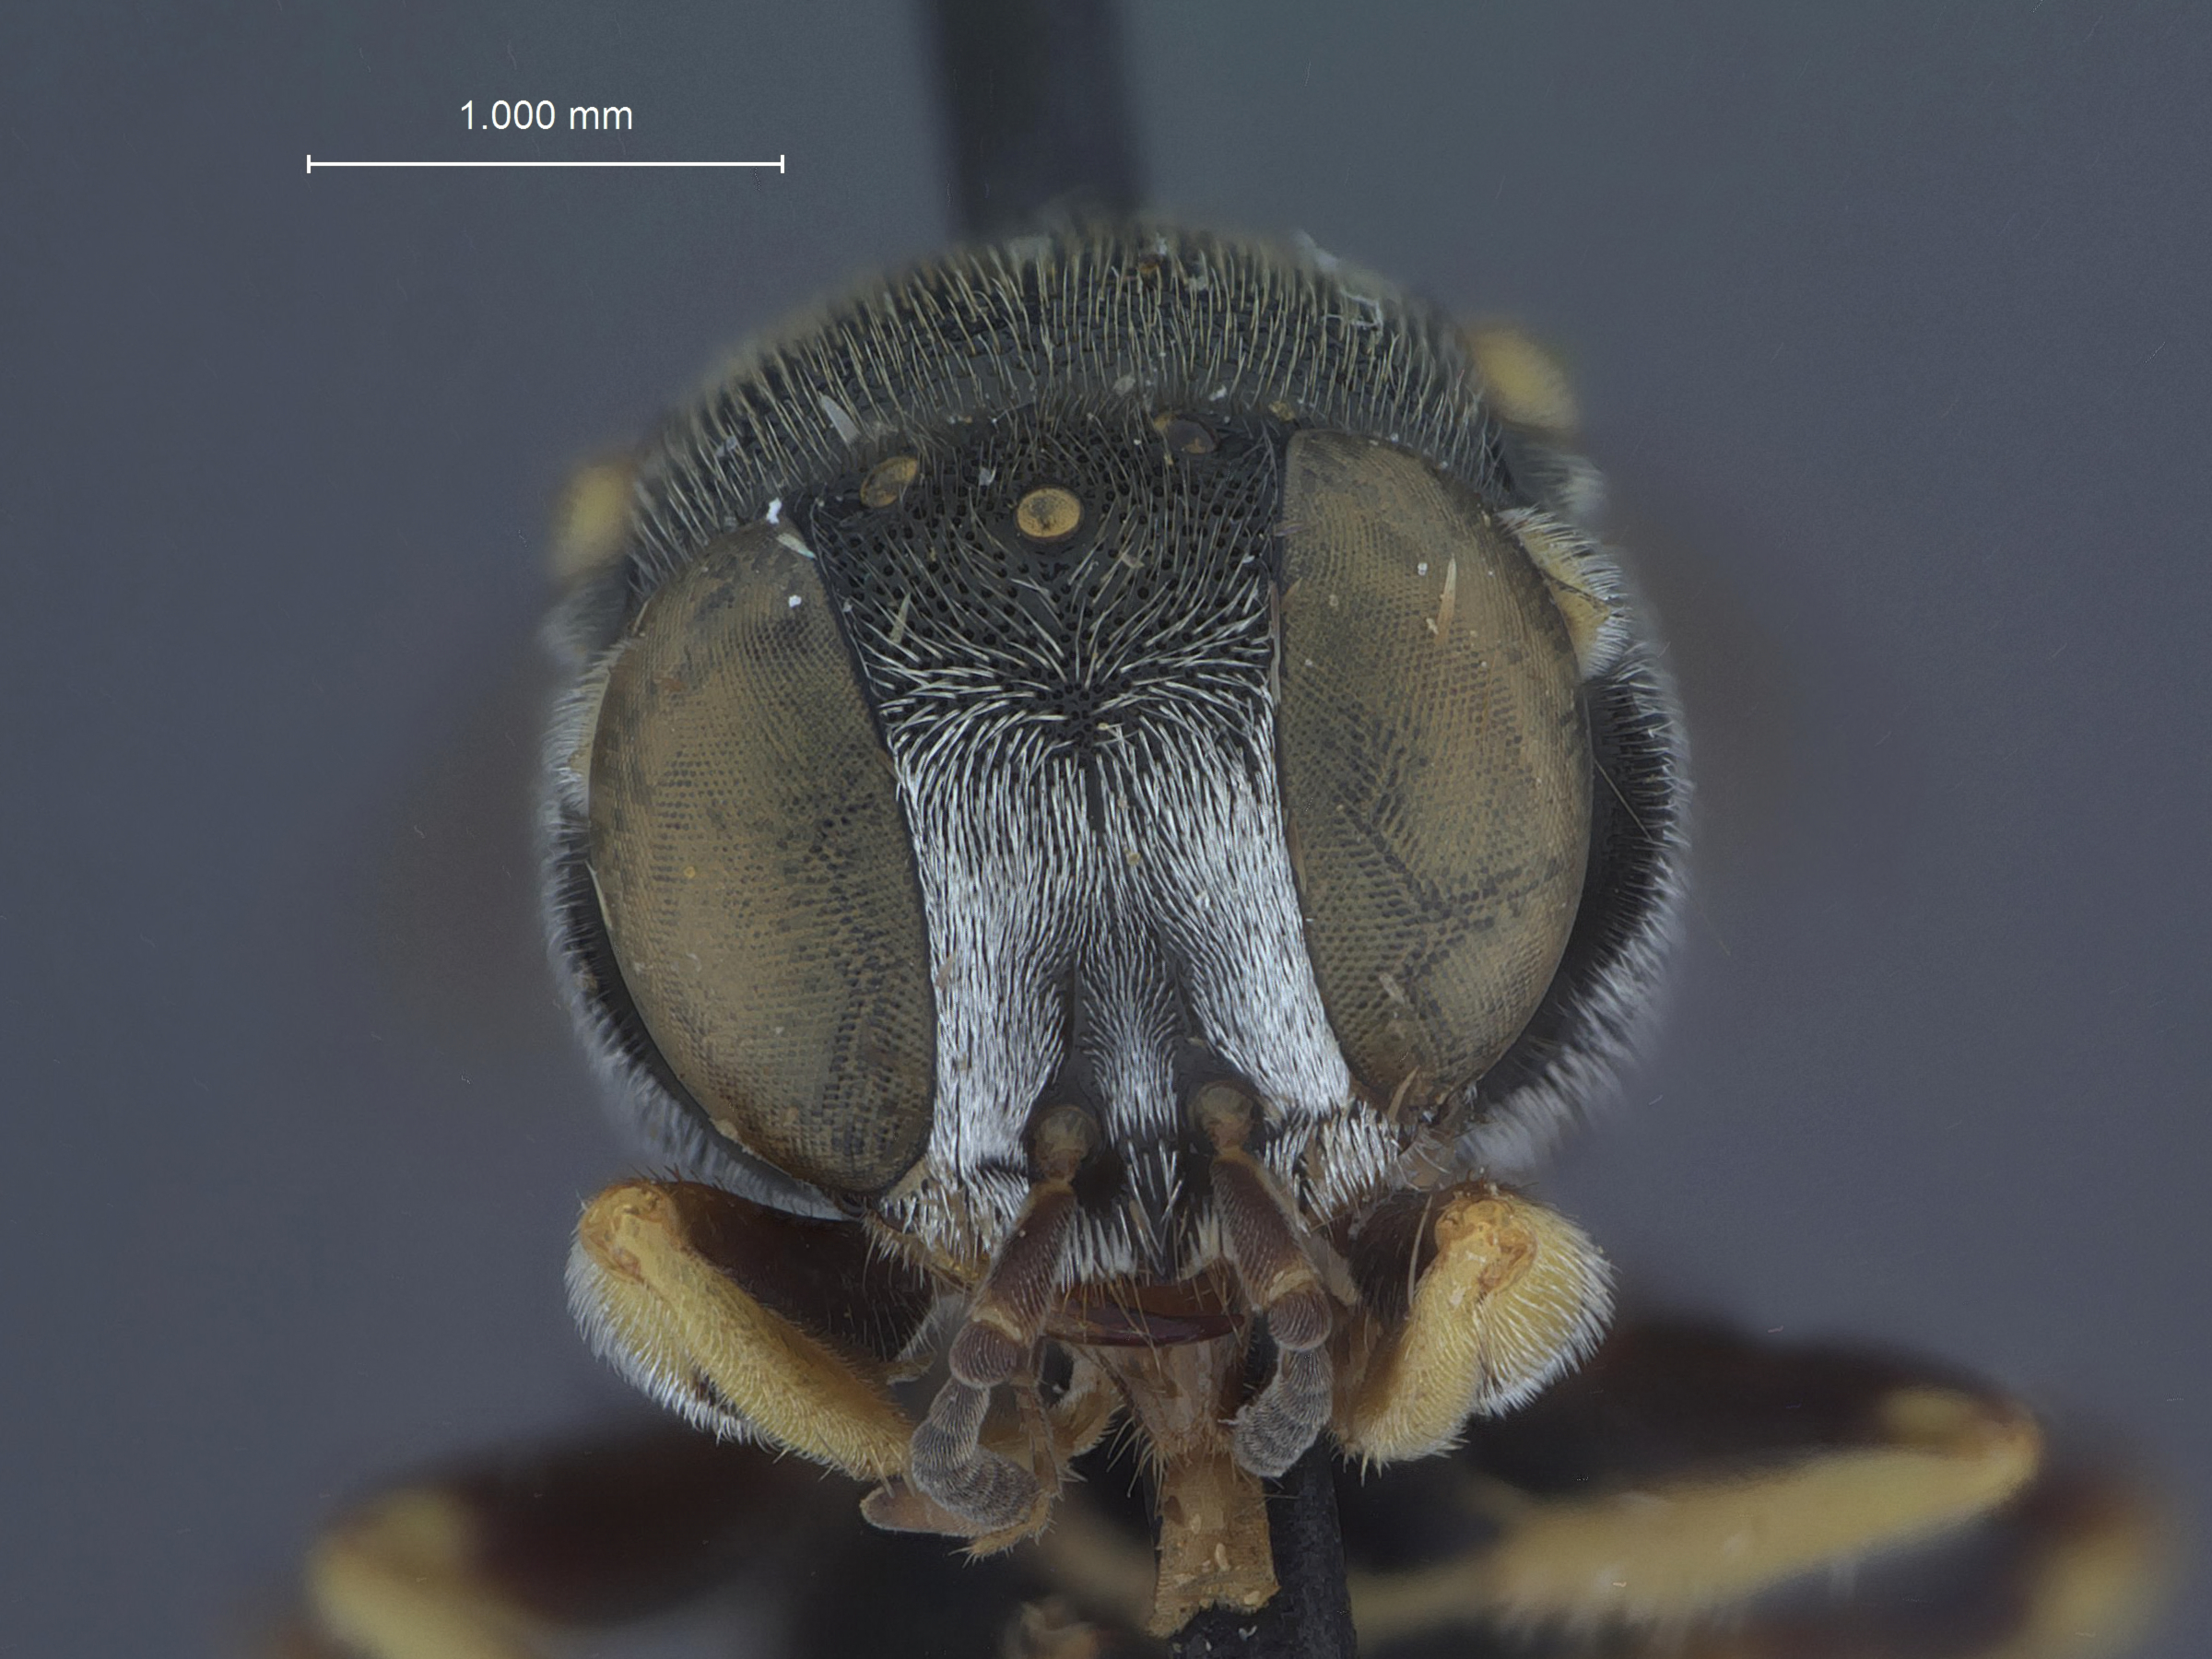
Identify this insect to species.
Oxybelus aequipunctatum
